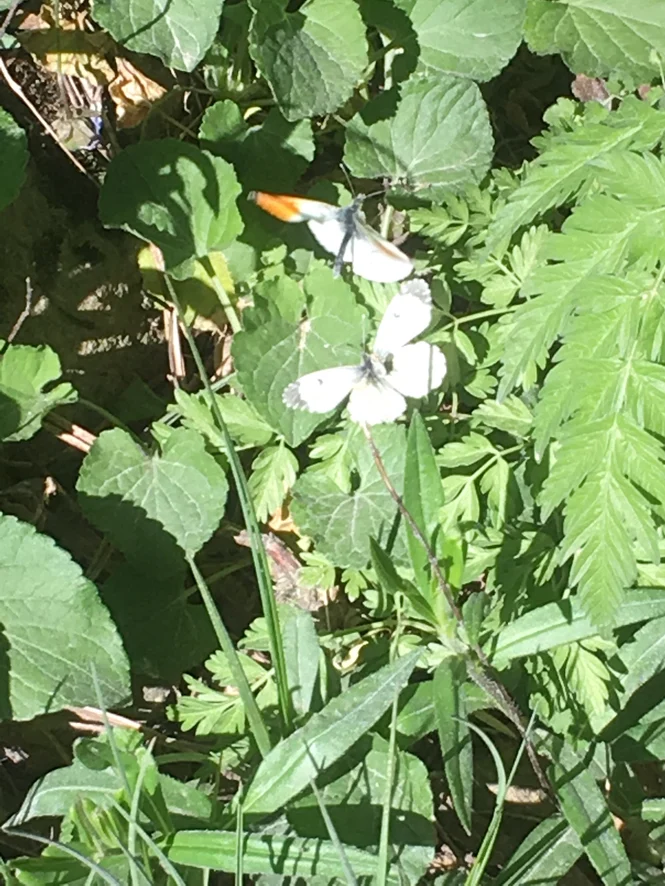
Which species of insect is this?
Anthocharis cardamines
